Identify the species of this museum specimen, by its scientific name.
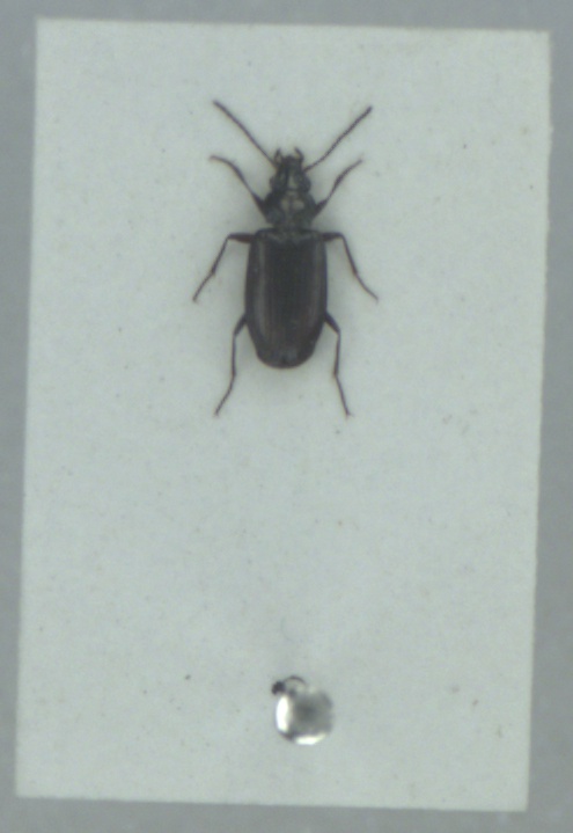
Bembidion prasinum
